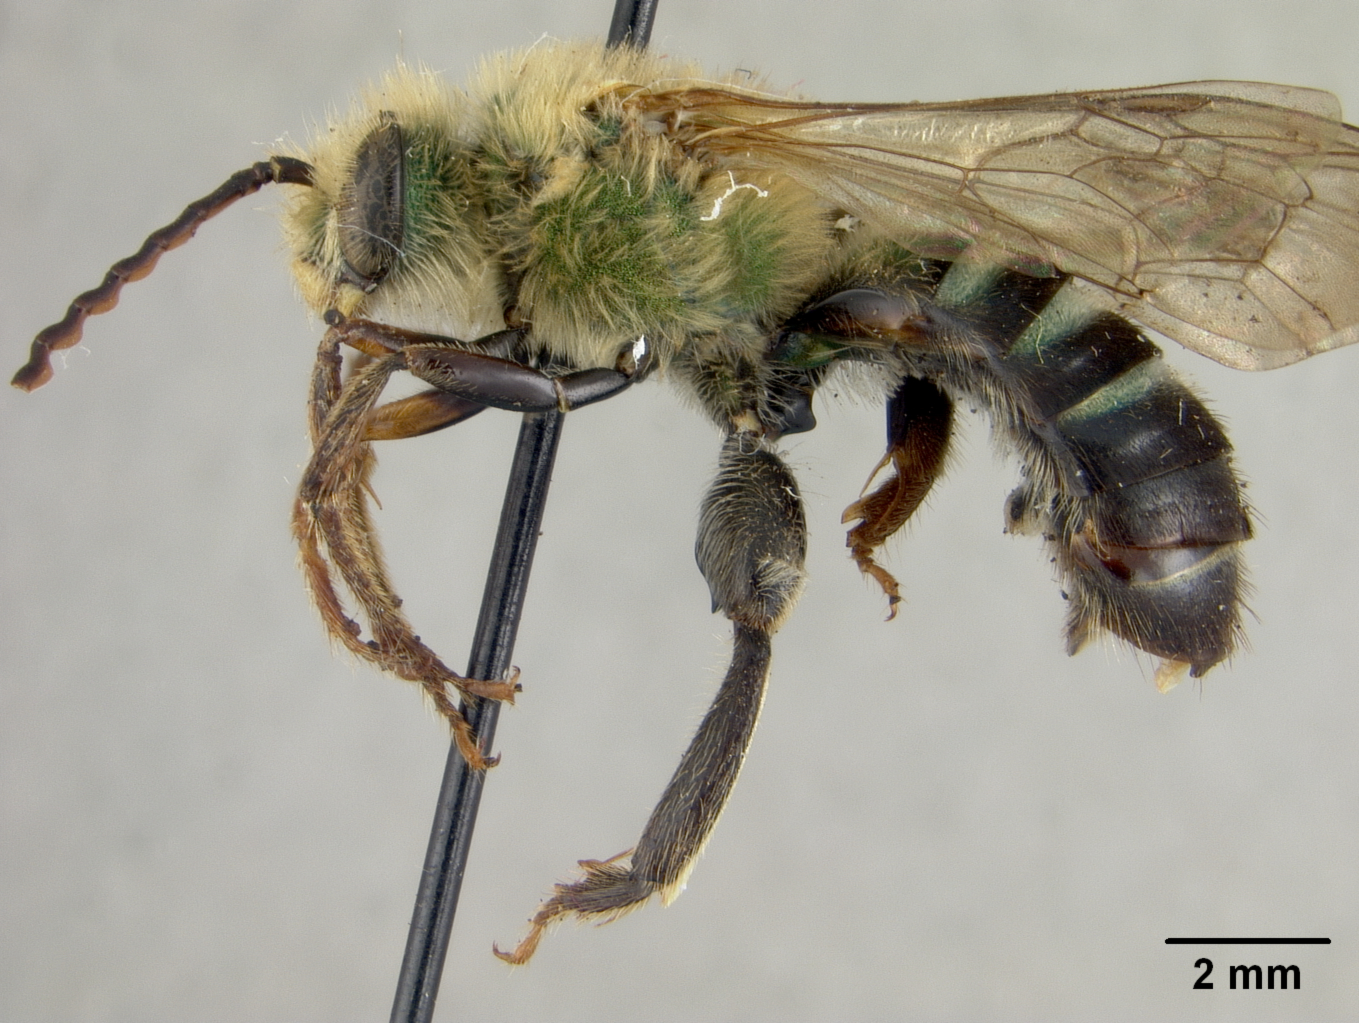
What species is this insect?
Dinagapostemon uyacanoides
